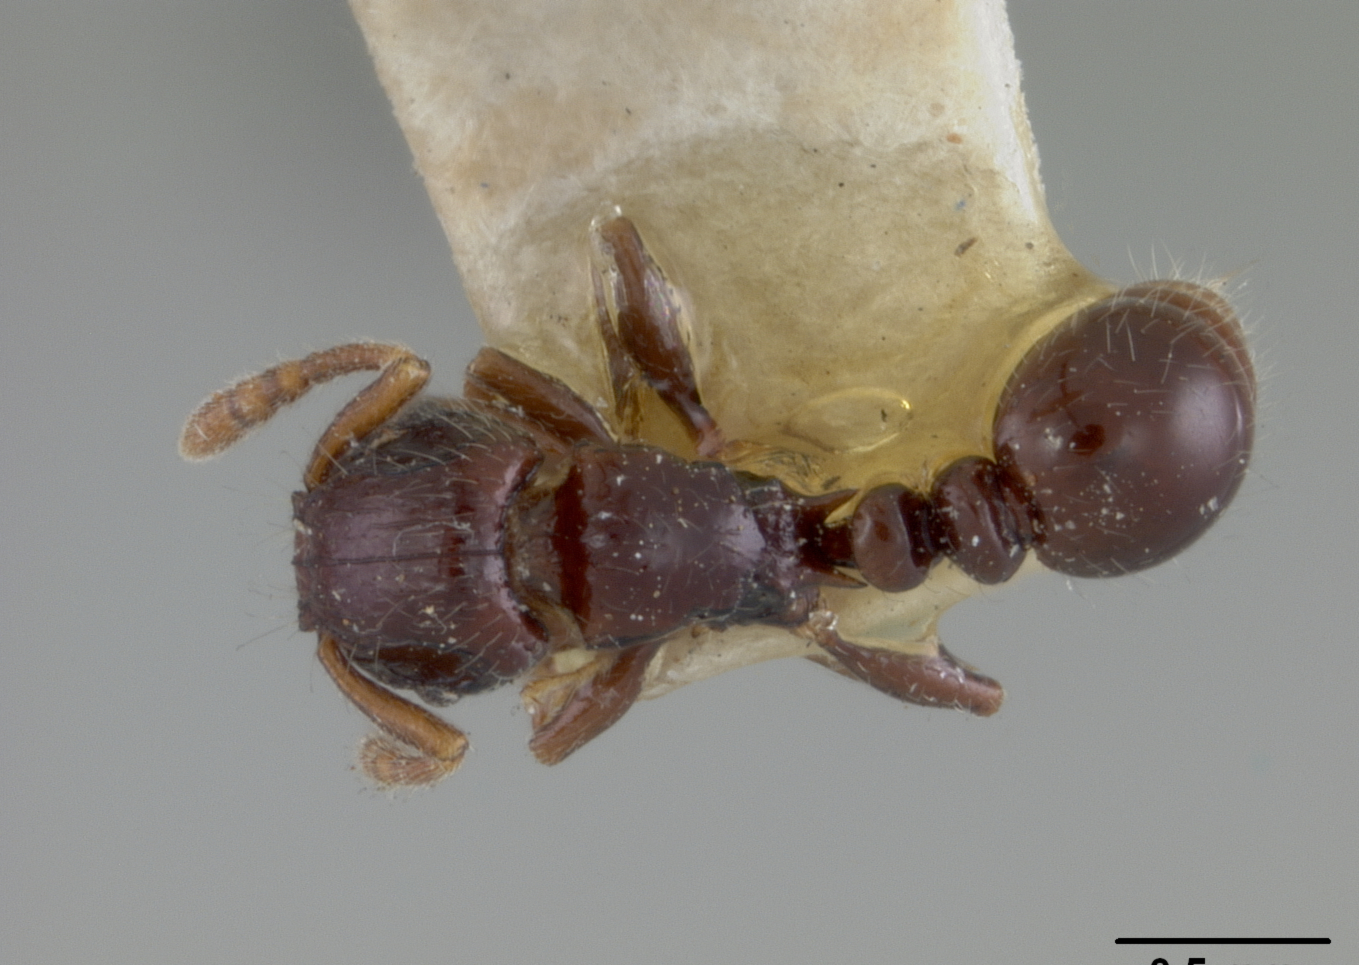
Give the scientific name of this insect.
Xyphomyrmex occidentalis
